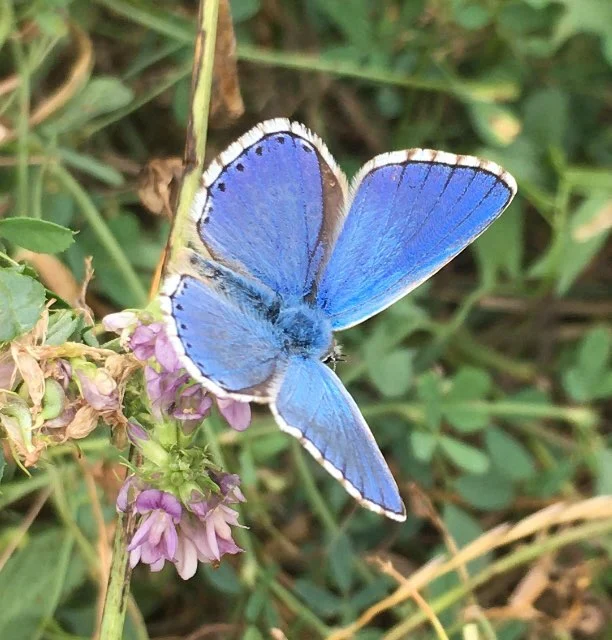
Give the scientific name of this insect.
Lysandra bellargus
